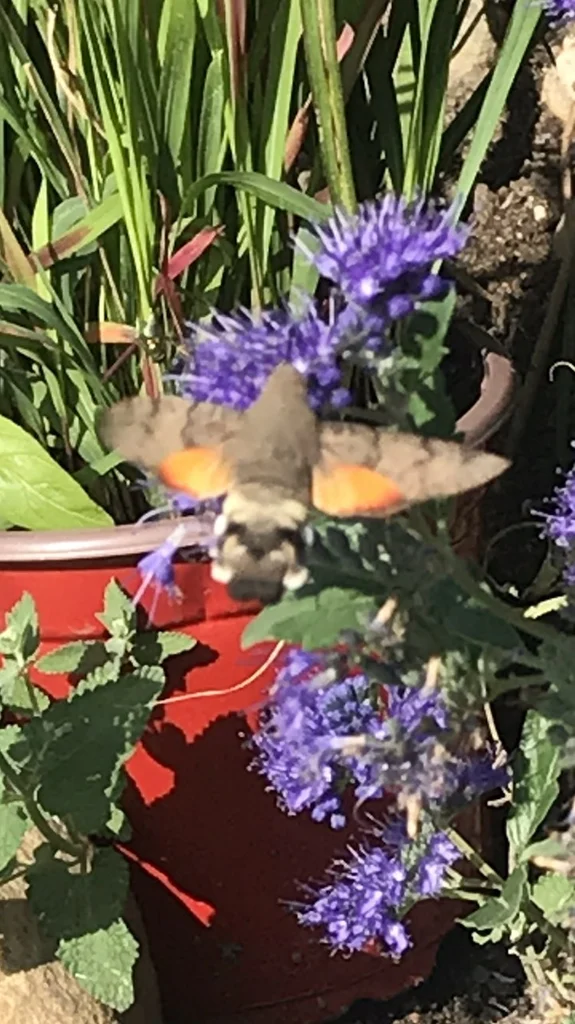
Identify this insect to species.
Macroglossum stellatarum
